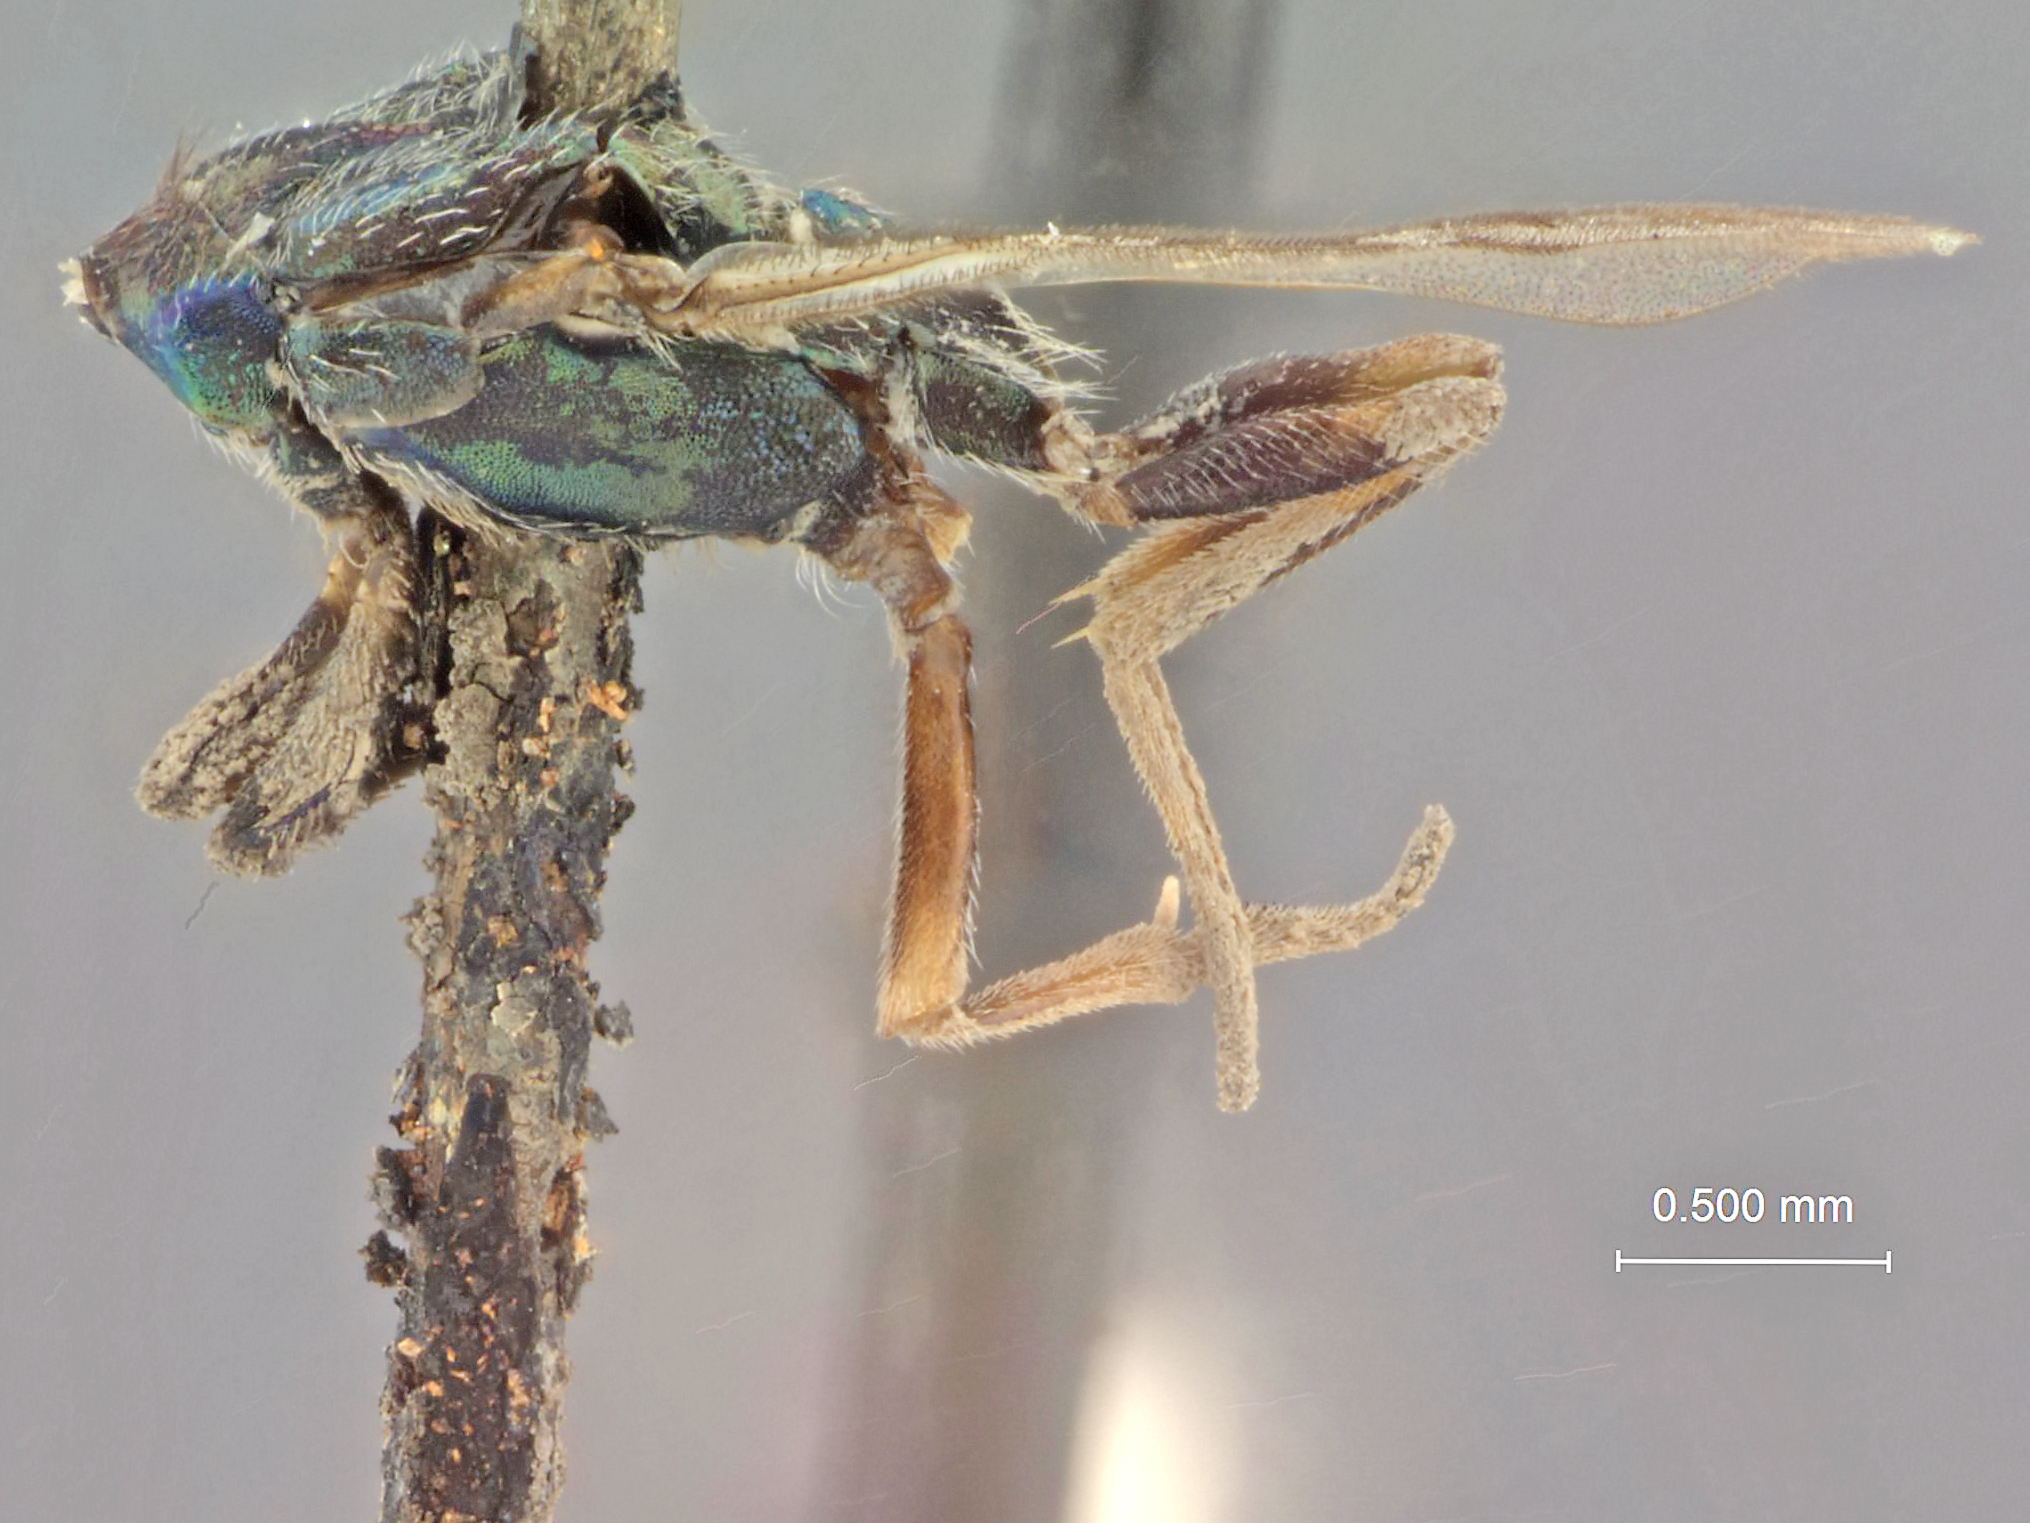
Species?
Eupelmus pini
